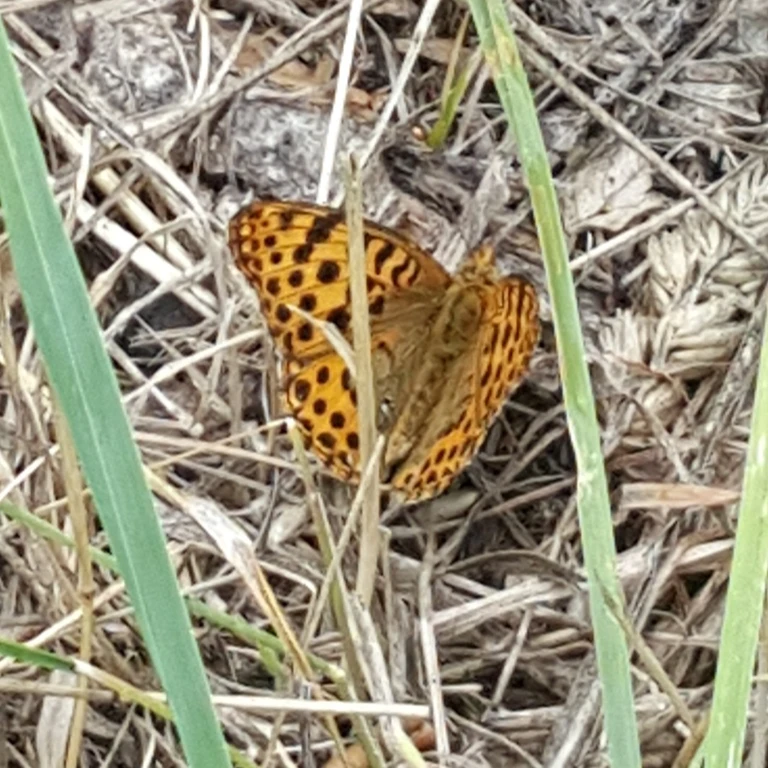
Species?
Issoria lathonia
